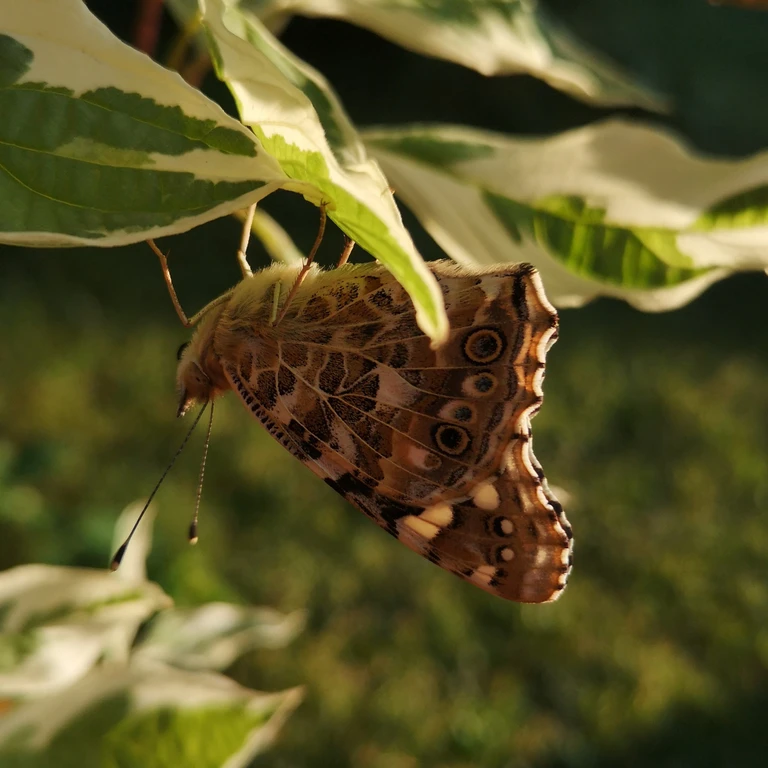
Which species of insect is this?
Vanessa cardui
